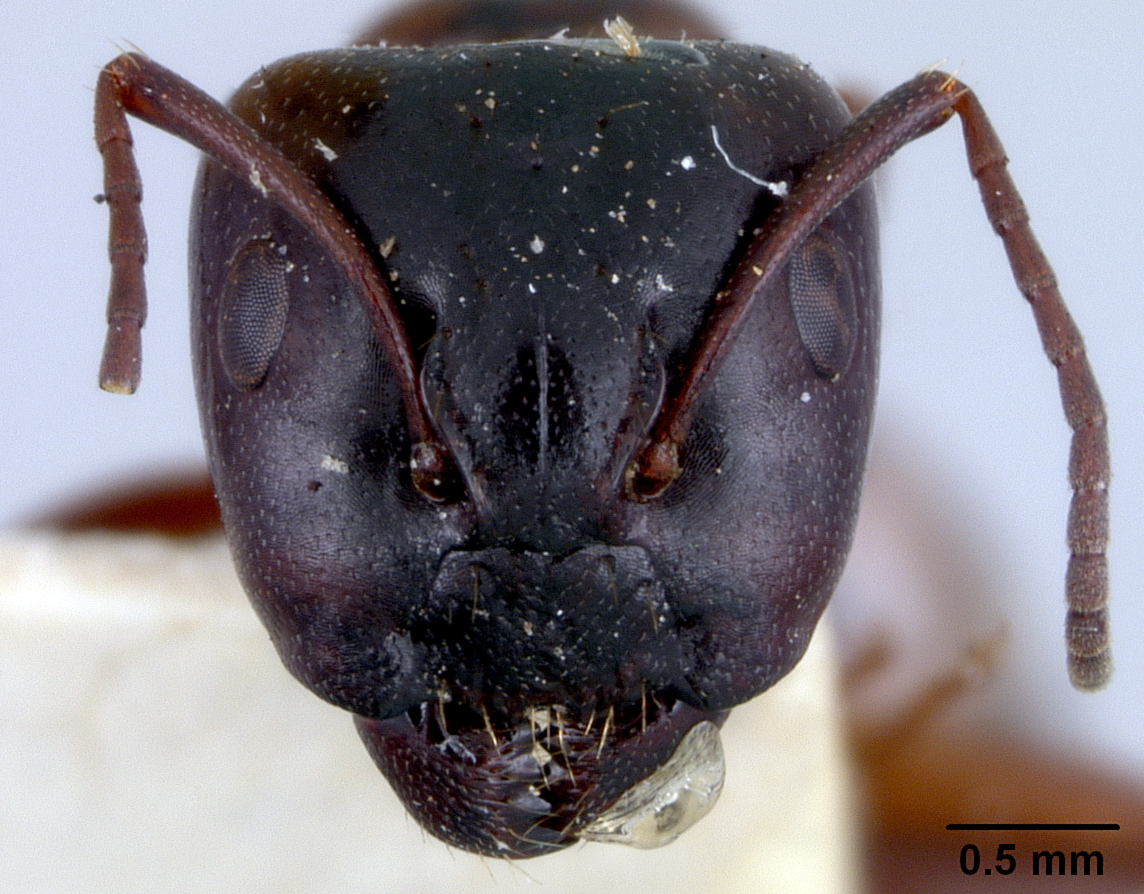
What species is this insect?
Camponotus fallax
